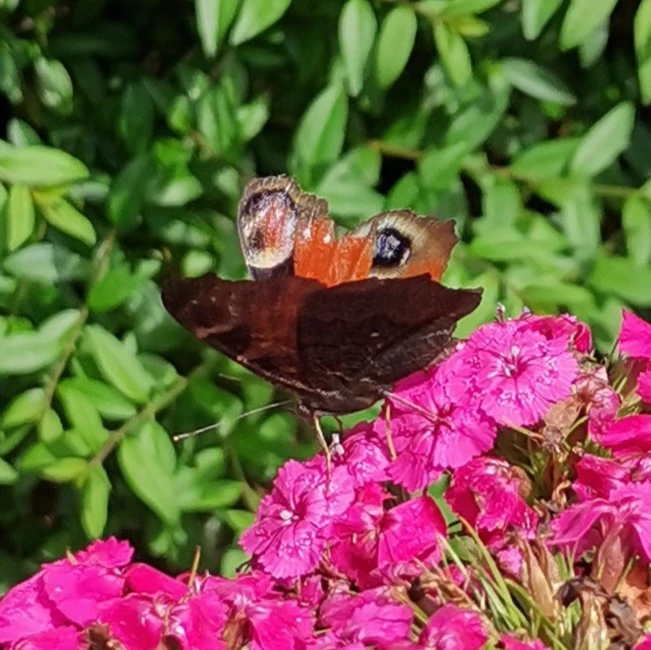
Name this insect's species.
Aglais io
